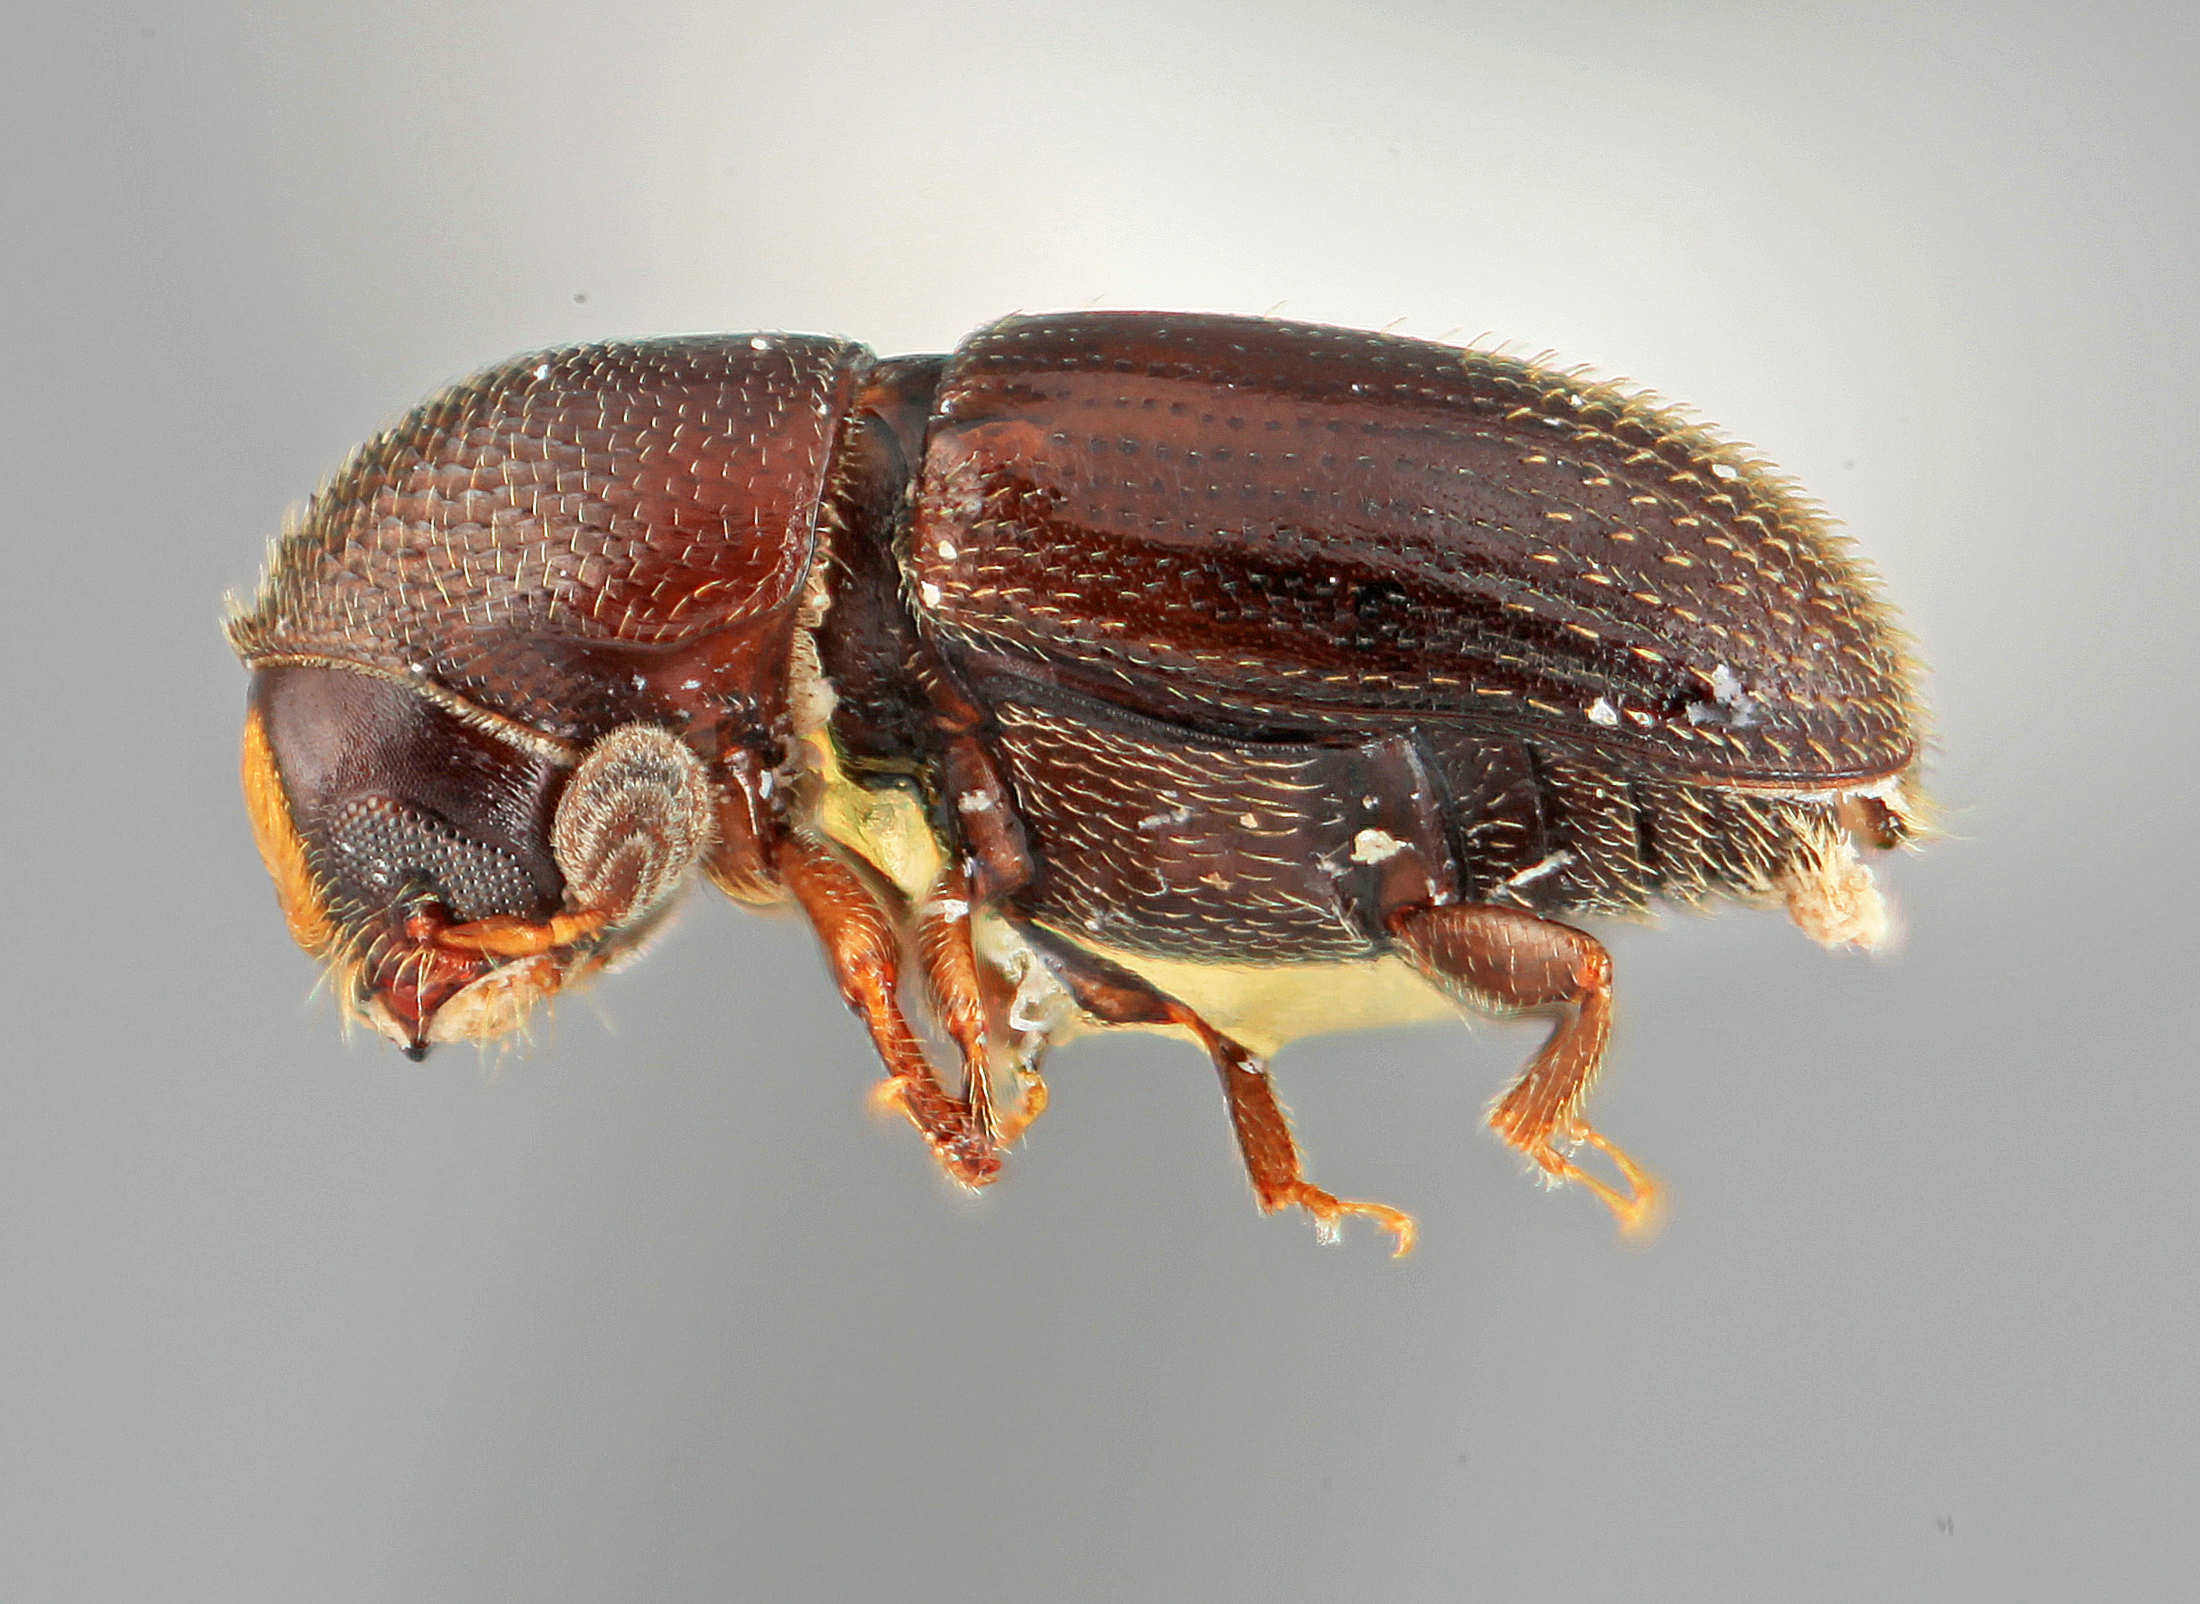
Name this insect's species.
Araptus partilis
